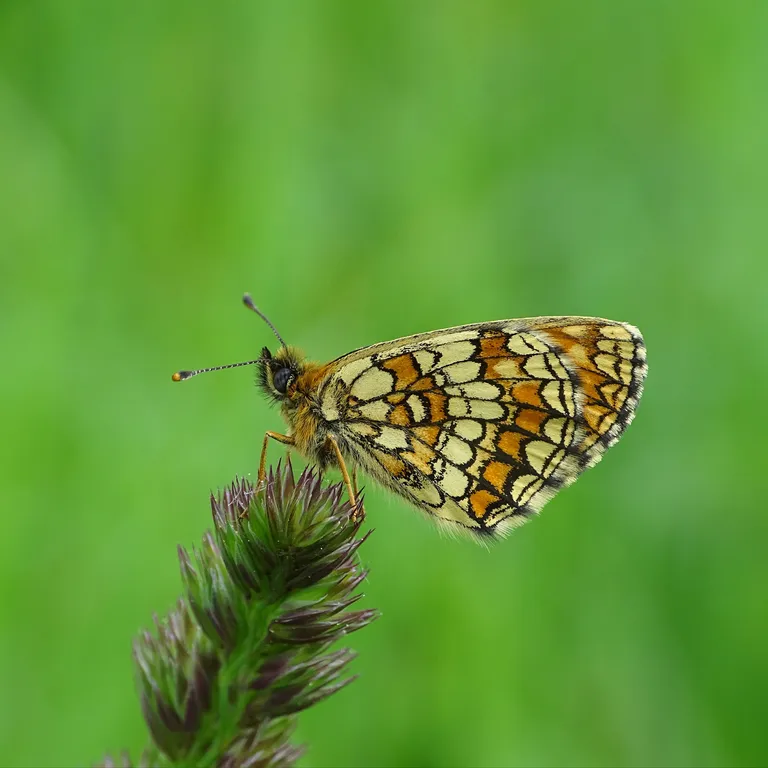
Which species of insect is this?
Melitaea athalia
